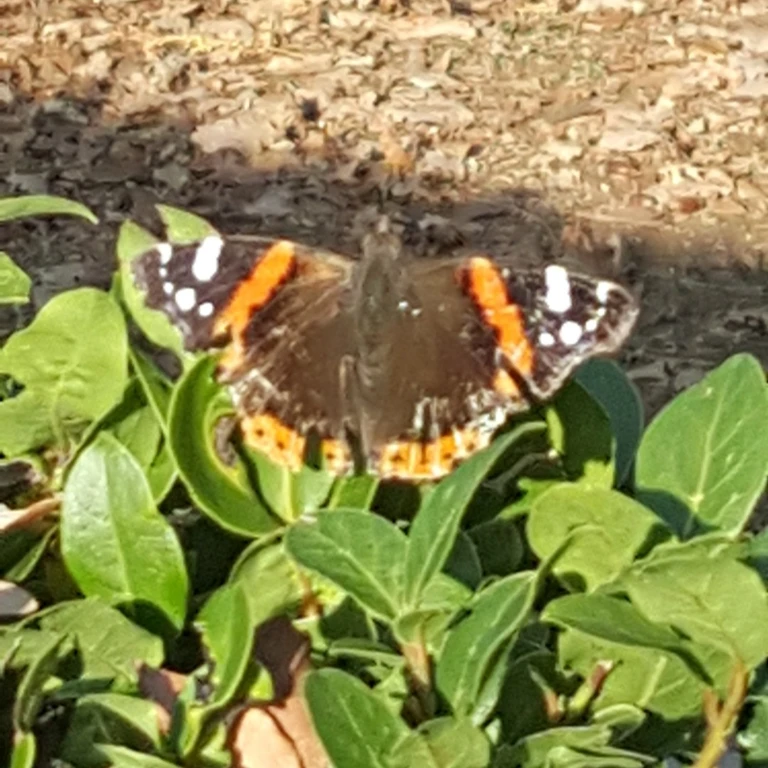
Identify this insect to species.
Vanessa atalanta
